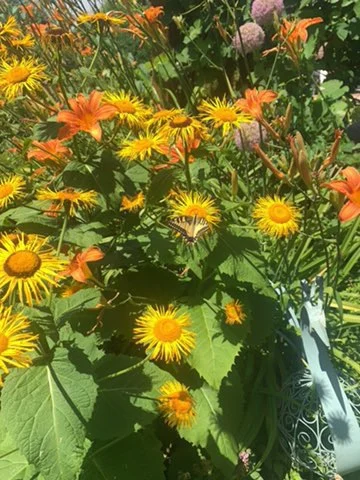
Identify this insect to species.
Papilio machaon
